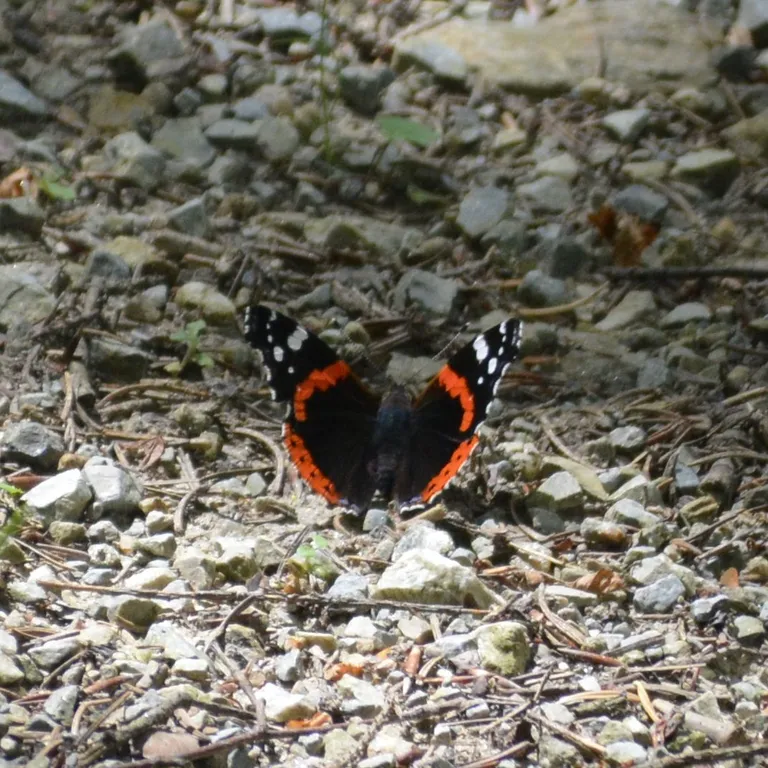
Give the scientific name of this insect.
Vanessa atalanta
